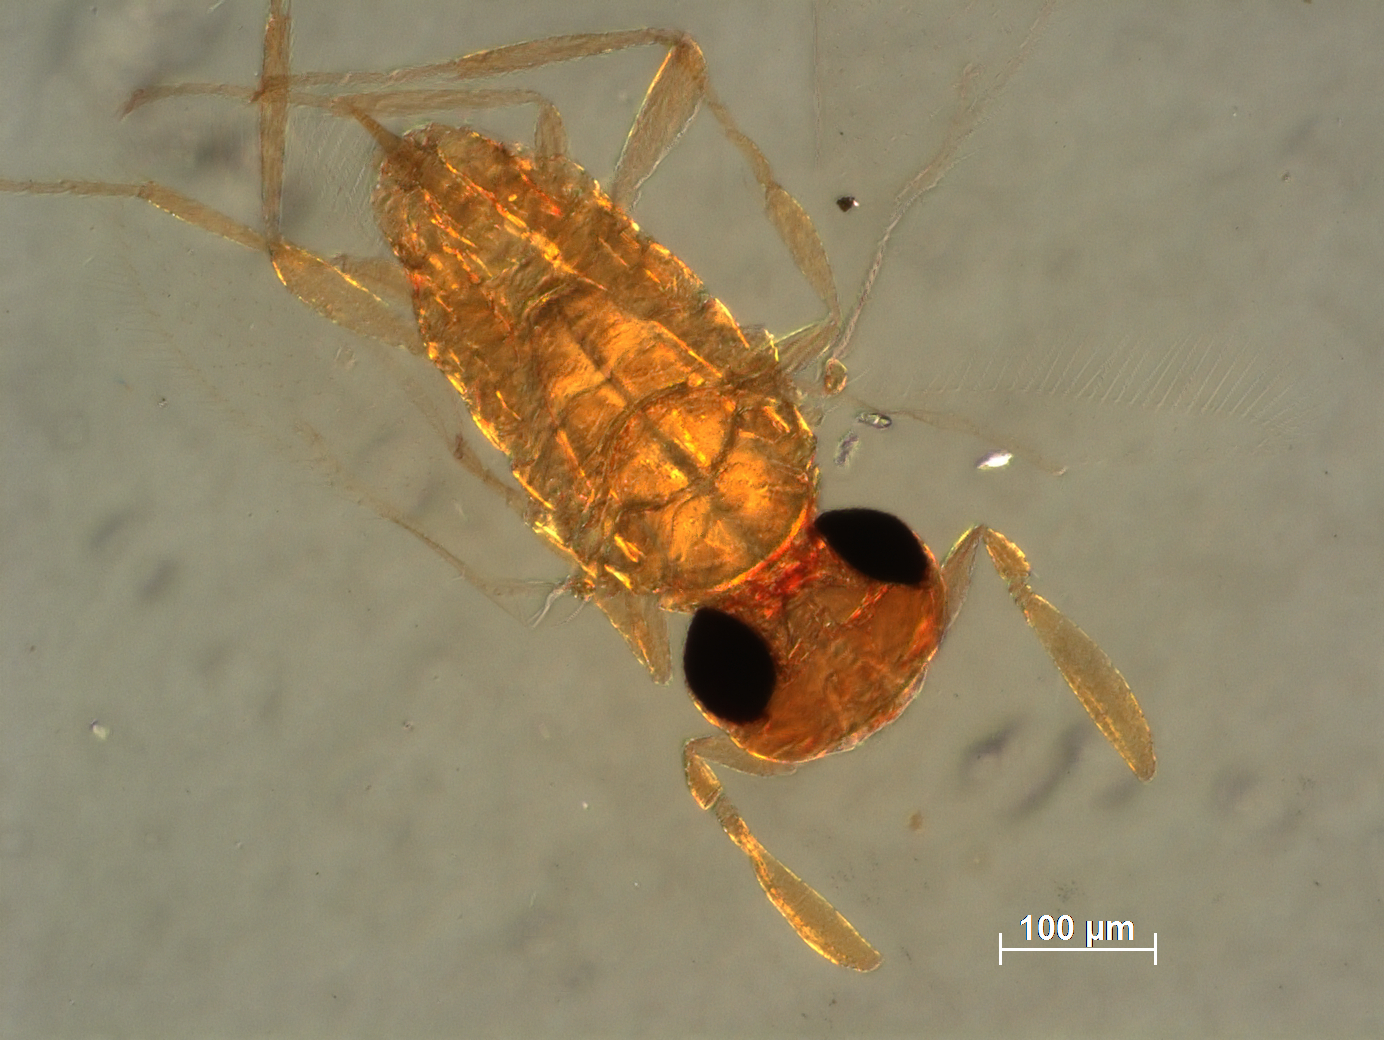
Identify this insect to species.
Eretmocerus pallidus
